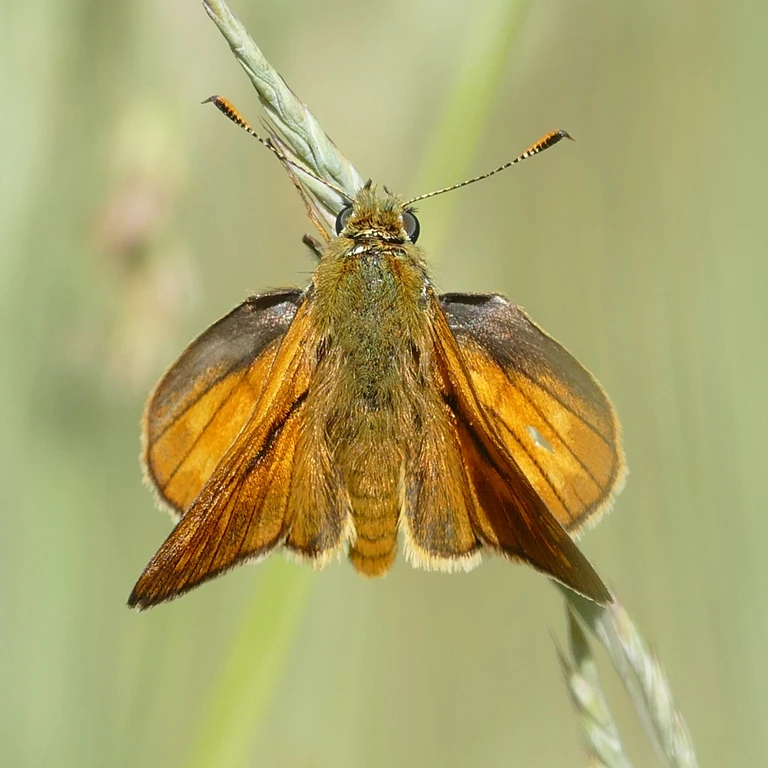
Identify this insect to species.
Ochlodes sylvanus (also Ochlodes venata)
